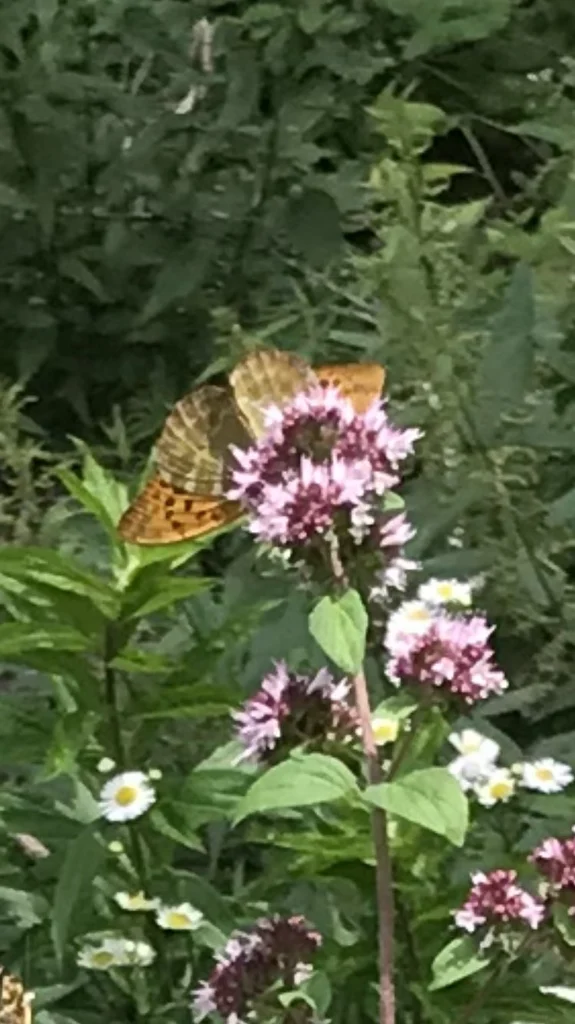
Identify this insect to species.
Argynnis paphia
